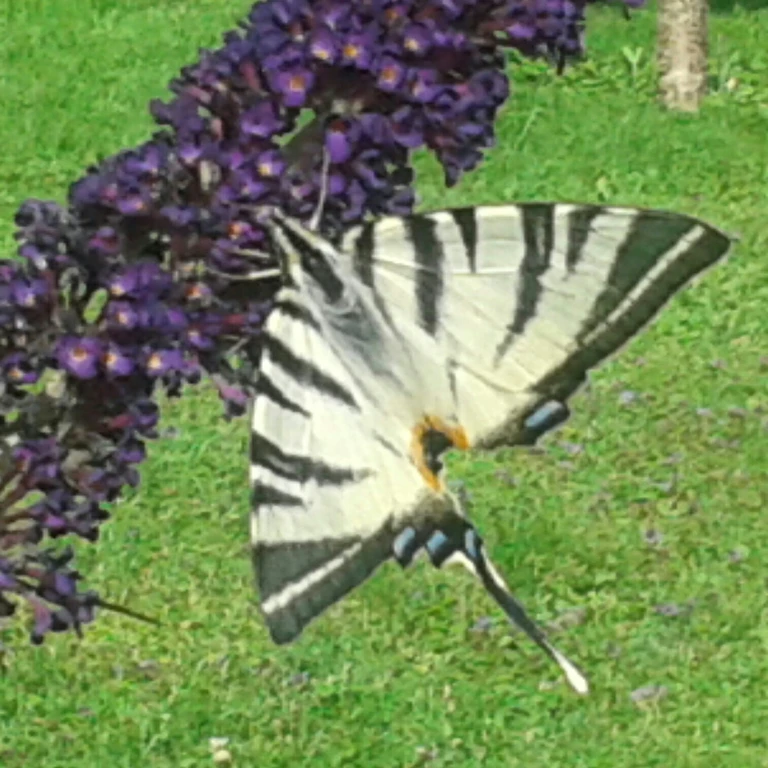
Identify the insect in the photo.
Iphiclides podalirius
